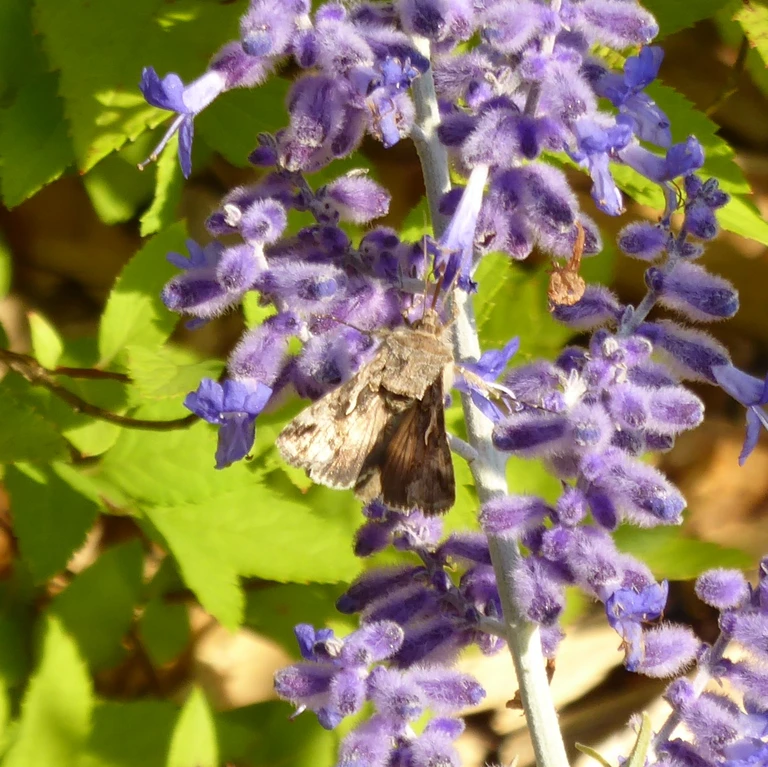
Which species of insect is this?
Autographa gamma
